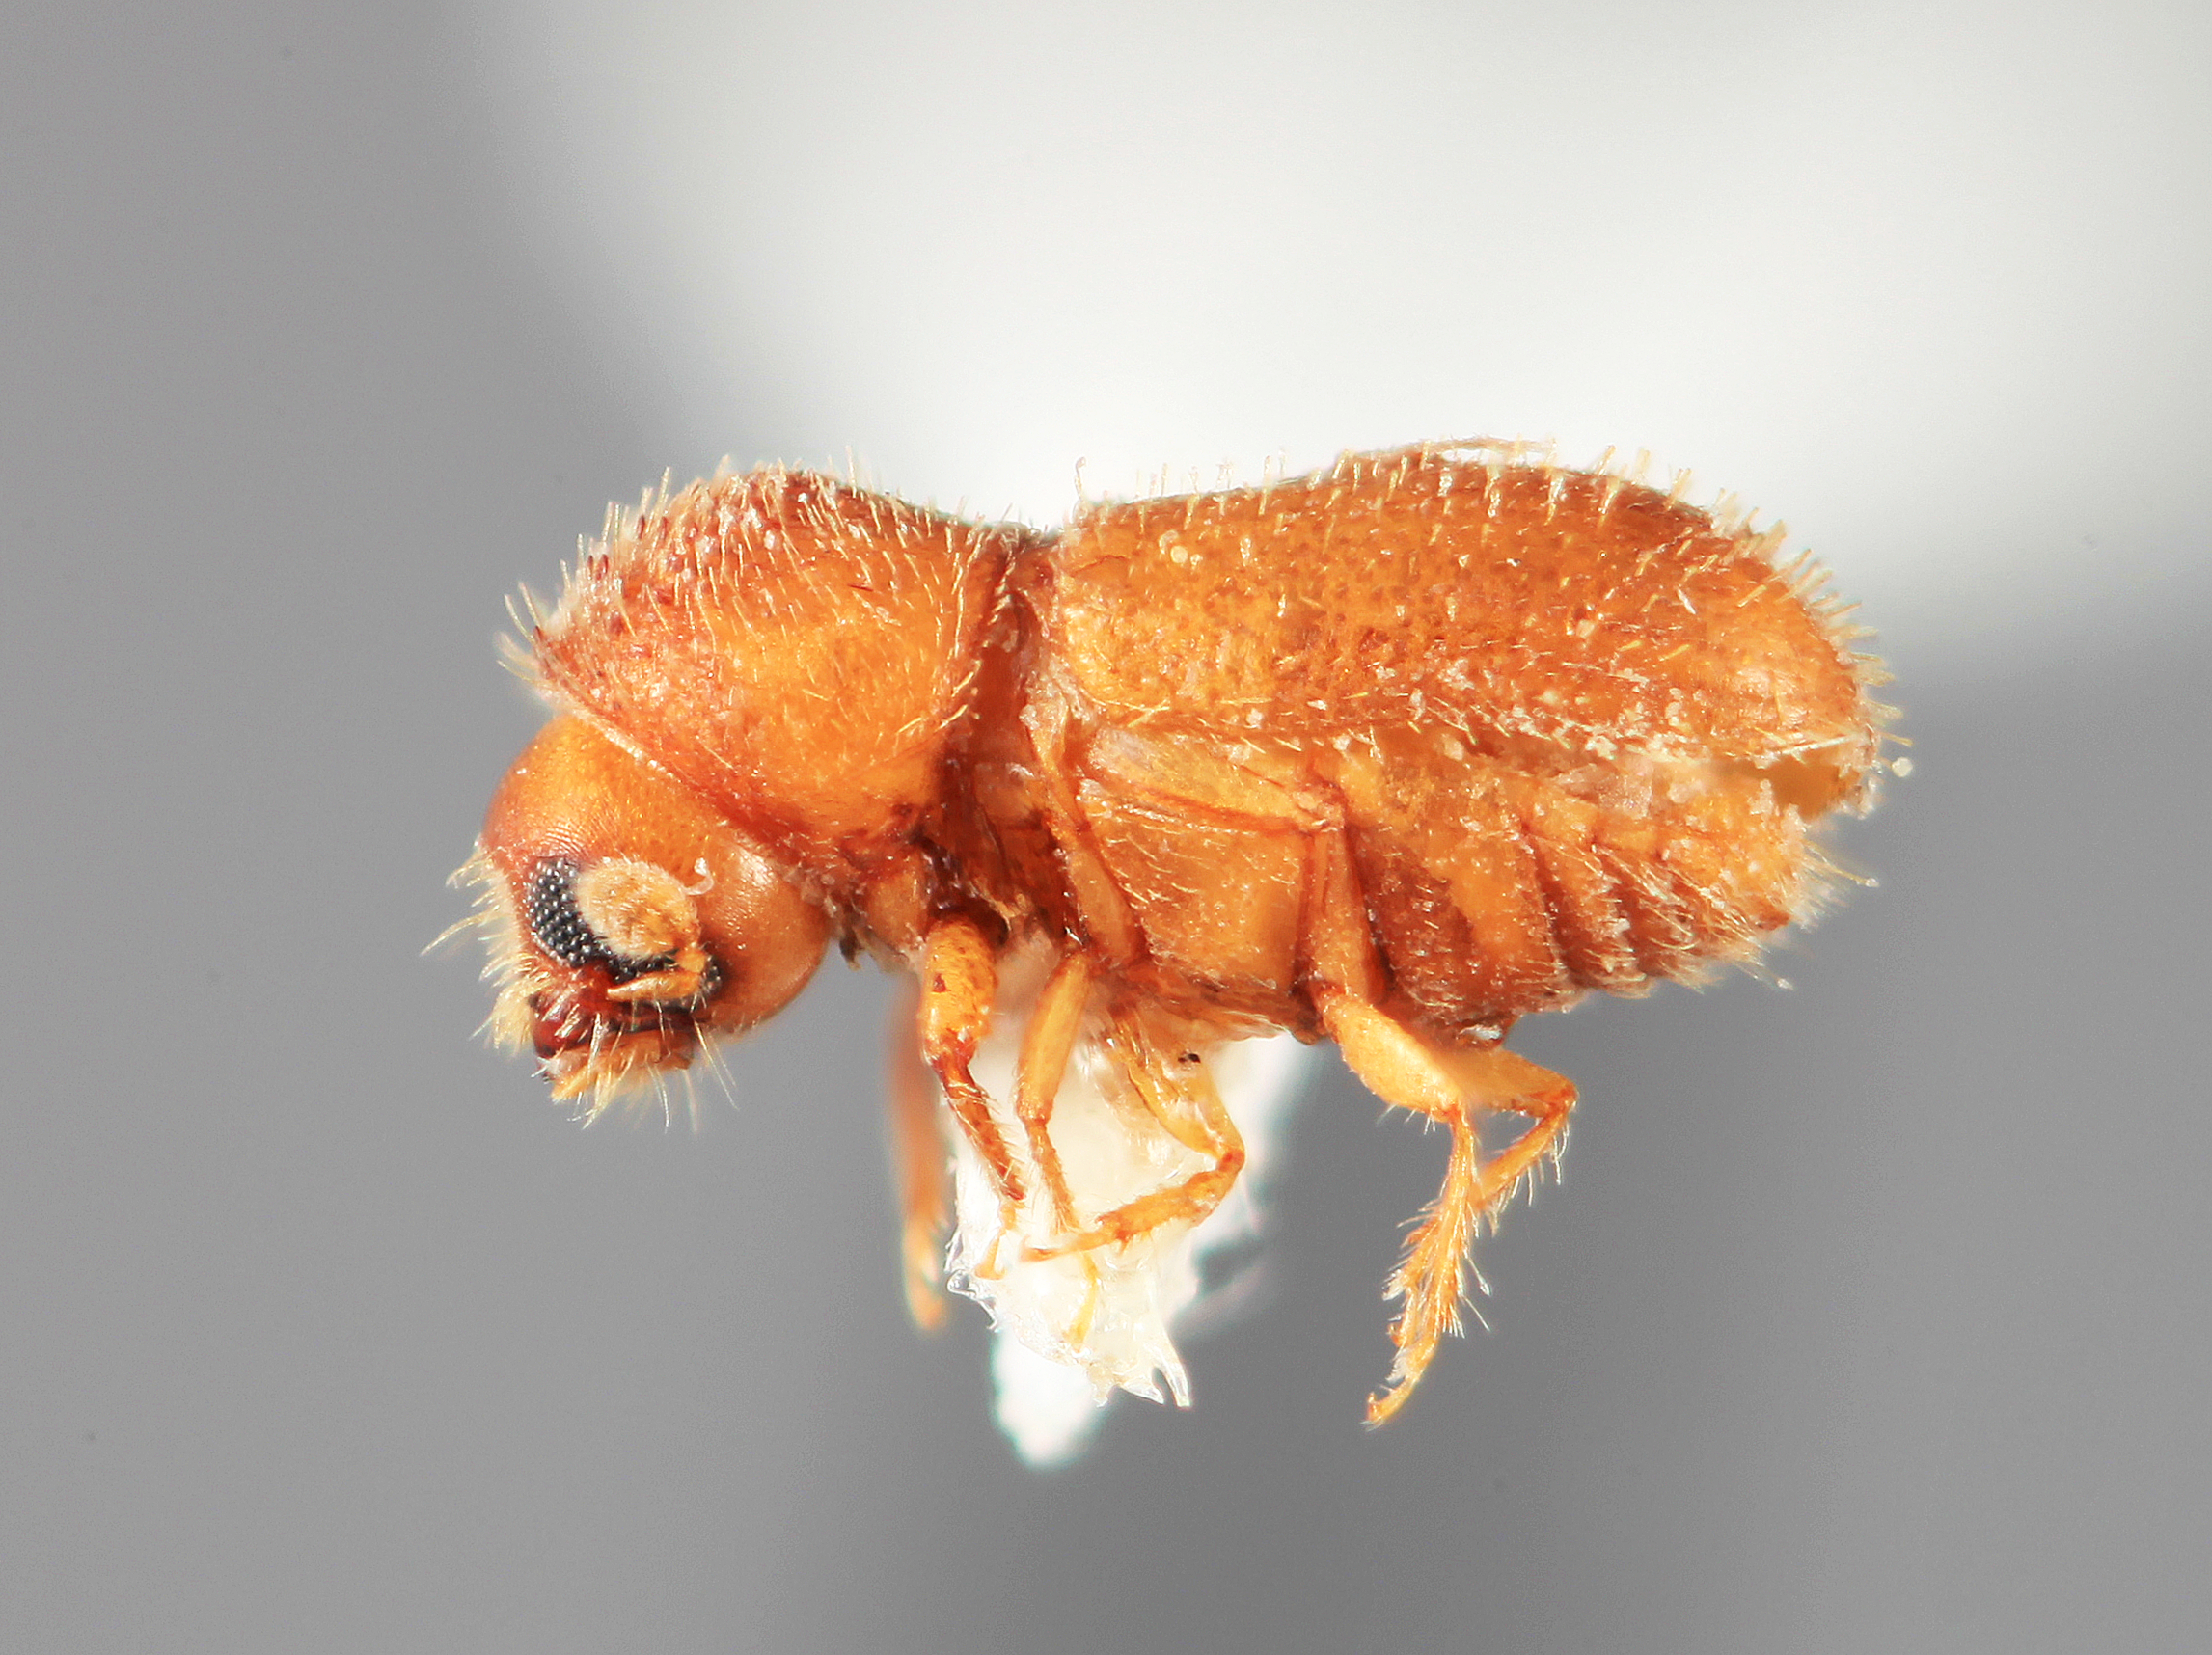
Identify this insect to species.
Cryptocarenus barinensis
